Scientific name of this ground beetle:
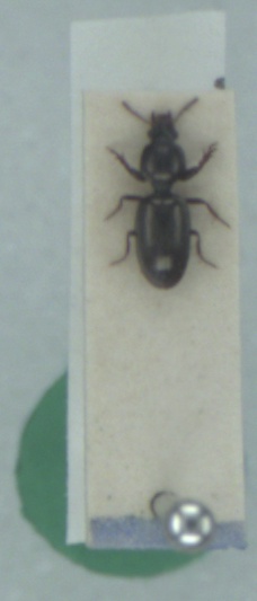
Dyschirius thoracicus
